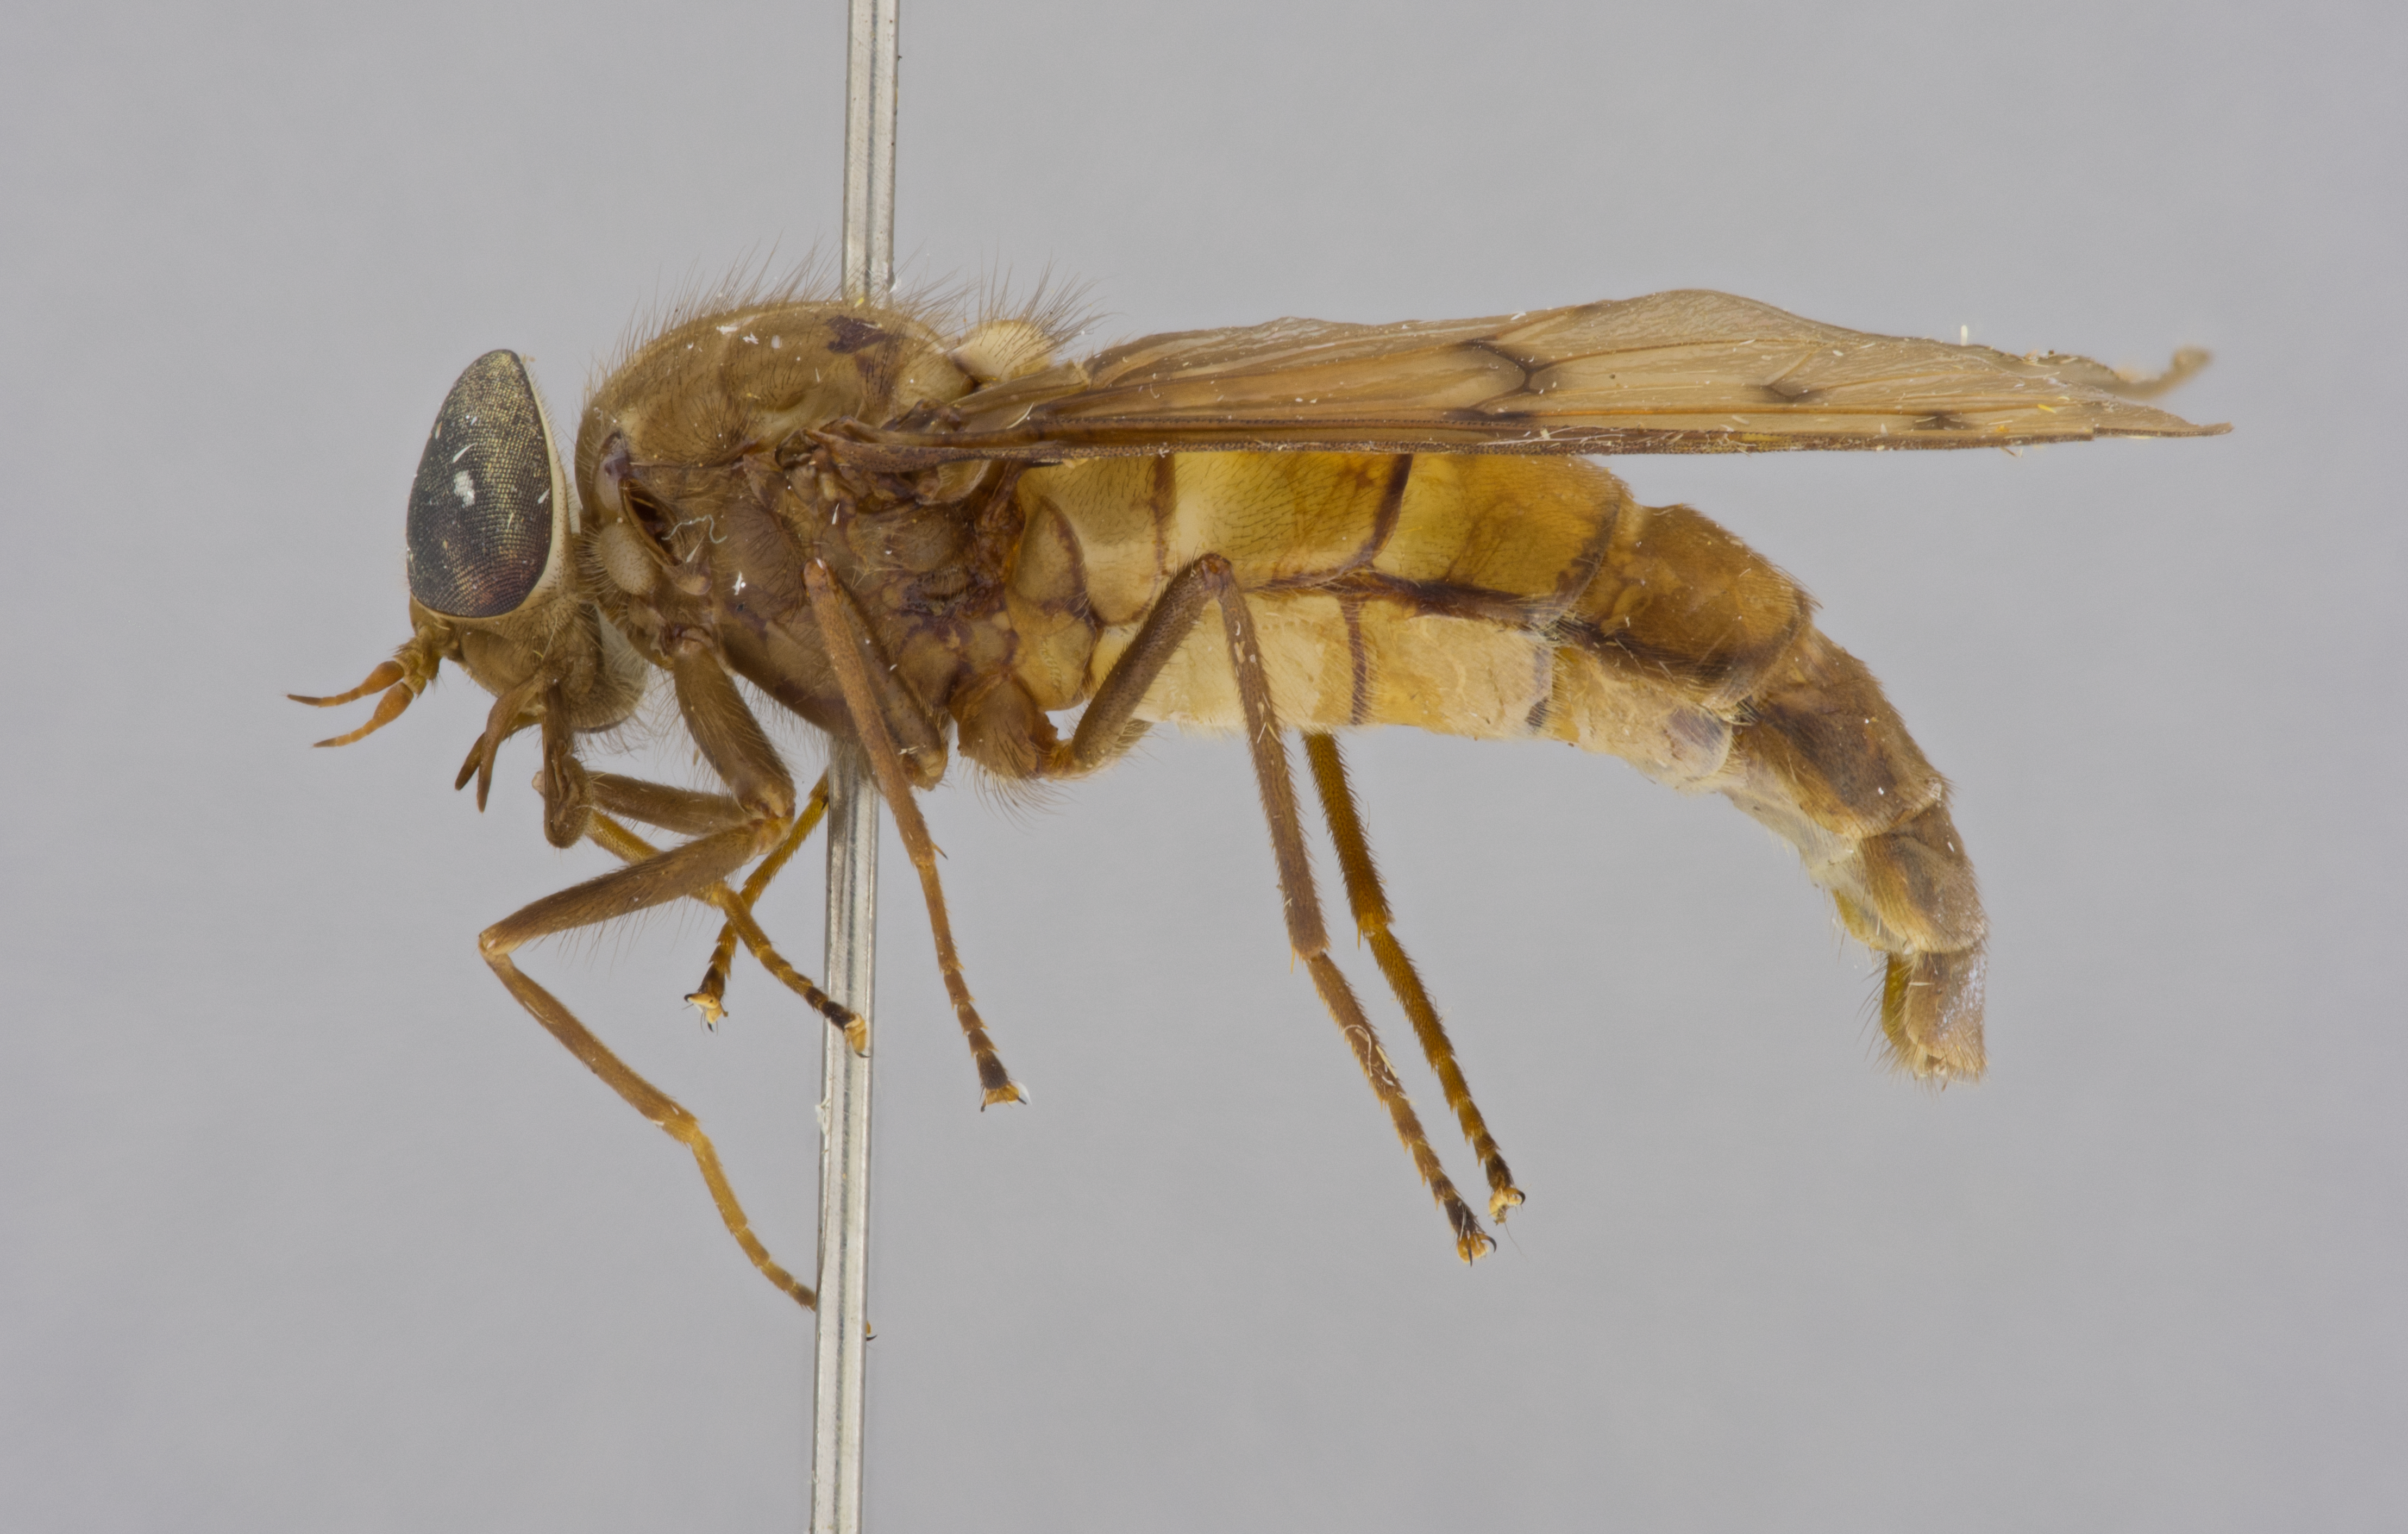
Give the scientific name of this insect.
Aegophagamyia chopardi
